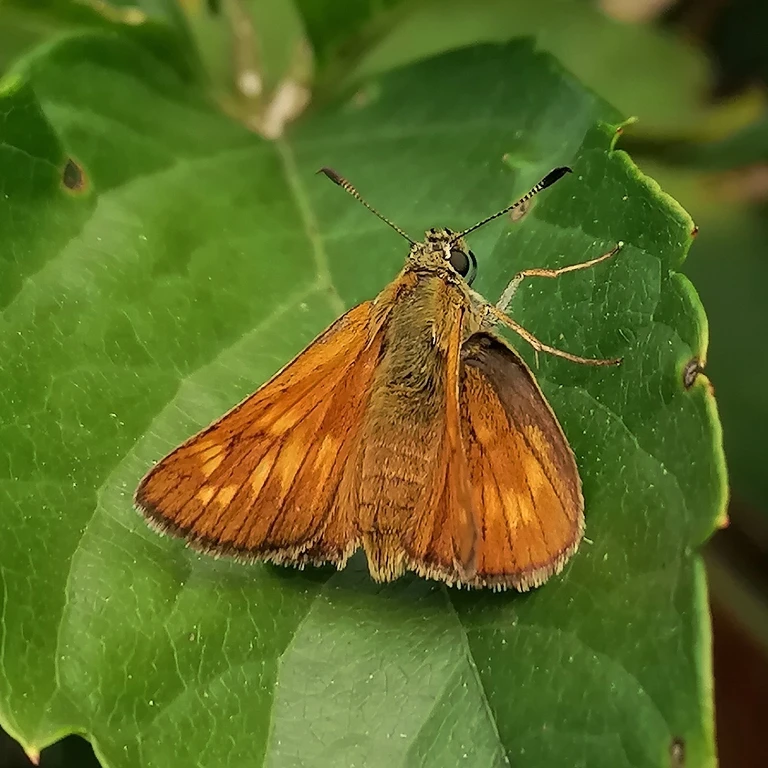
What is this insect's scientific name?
Ochlodes sylvanus (also Ochlodes venata)
